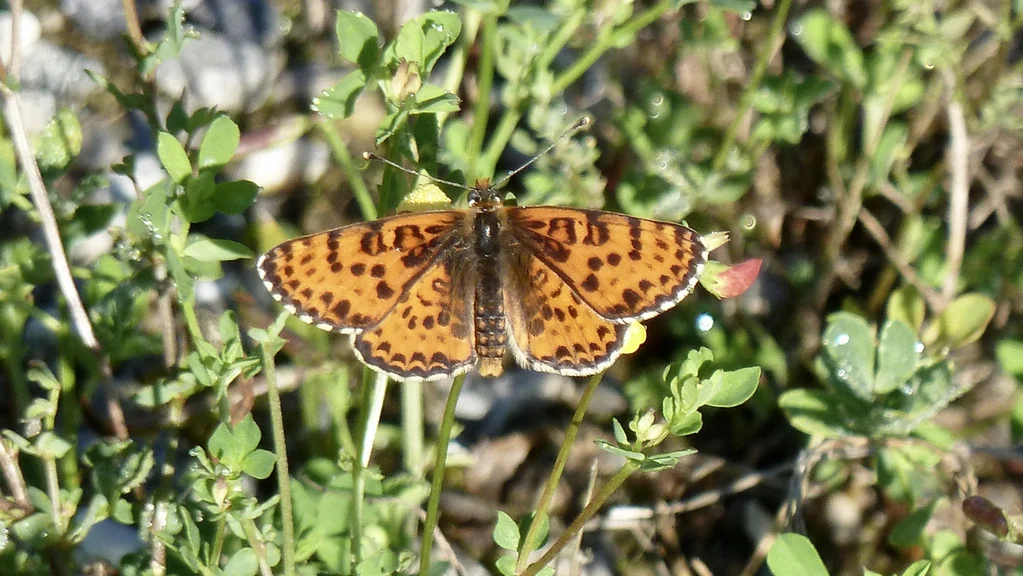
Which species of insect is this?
Melitaea didyma
